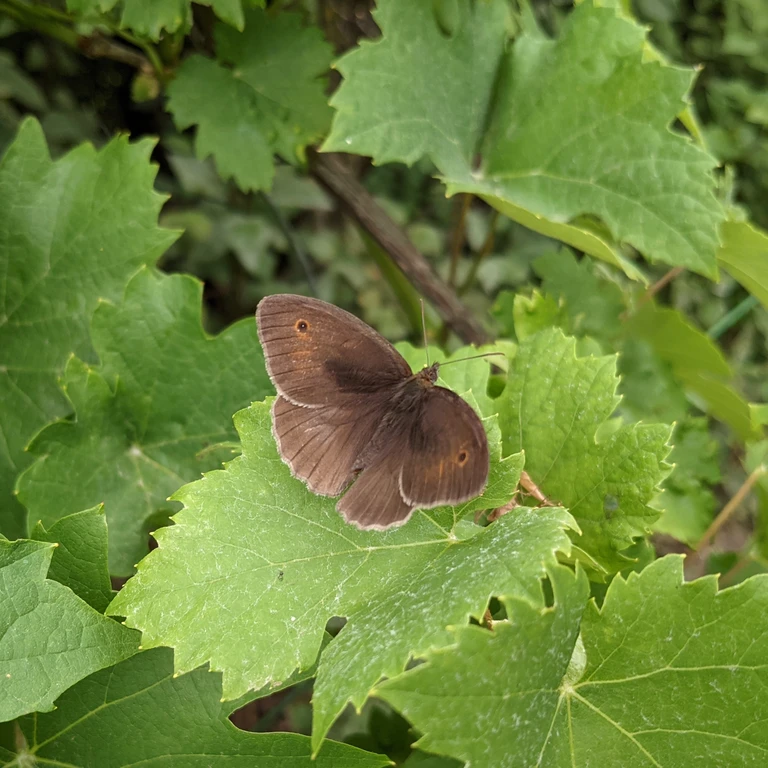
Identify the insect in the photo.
Maniola jurtina
